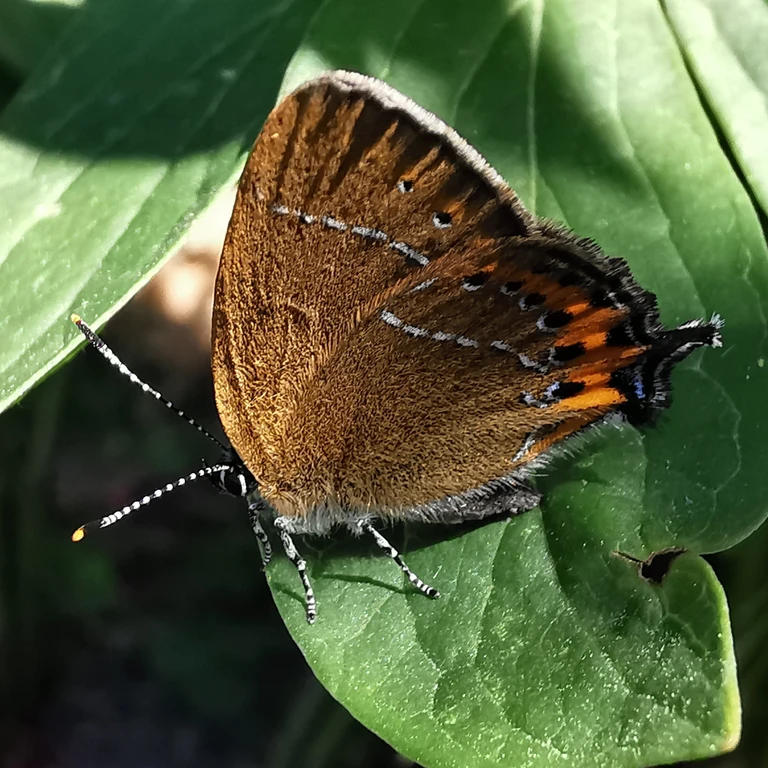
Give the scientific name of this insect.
Satyrium pruni (also Fixsenia pruni)
